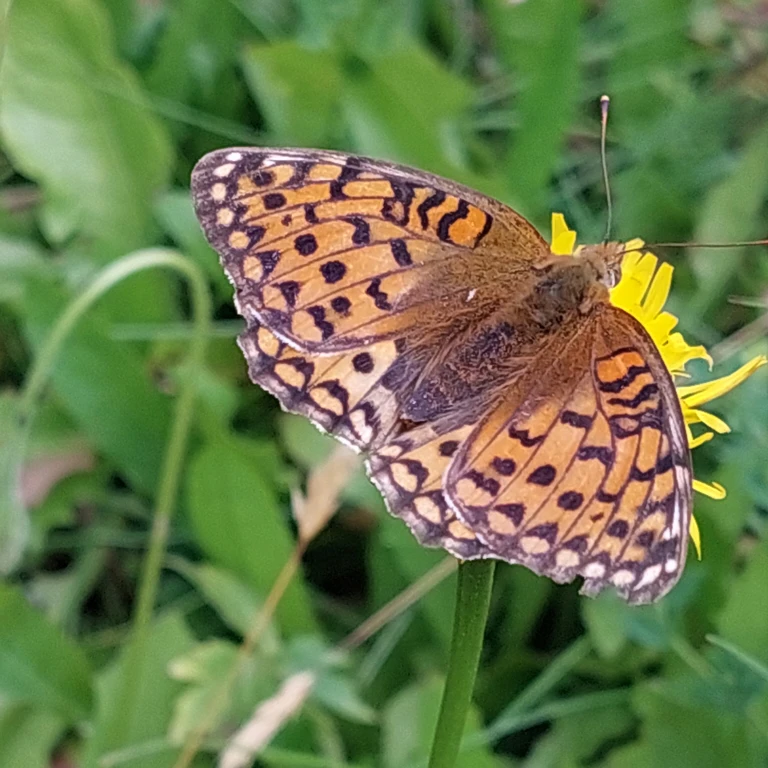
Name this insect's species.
Speyeria aglaja
